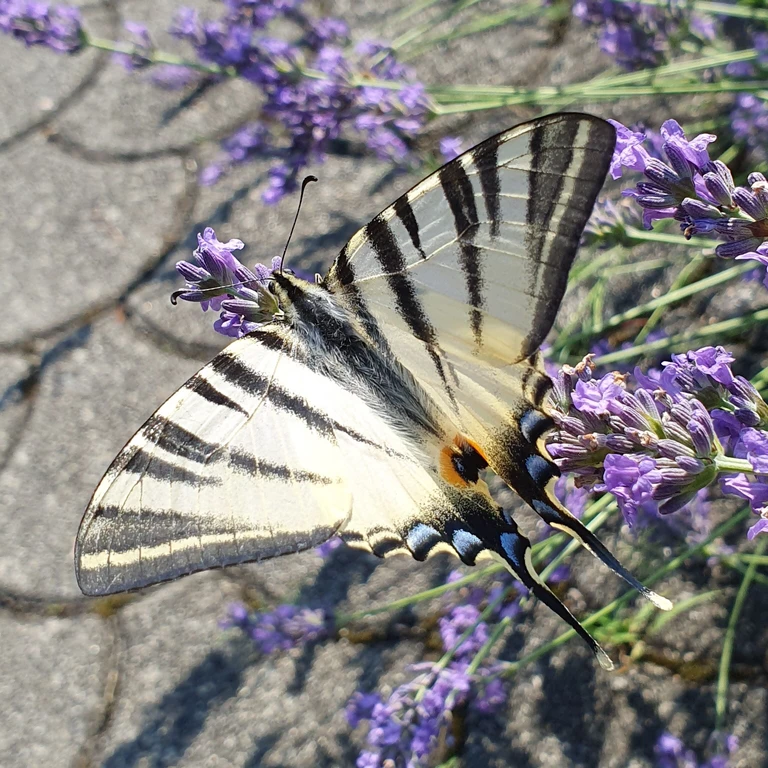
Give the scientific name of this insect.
Iphiclides podalirius
